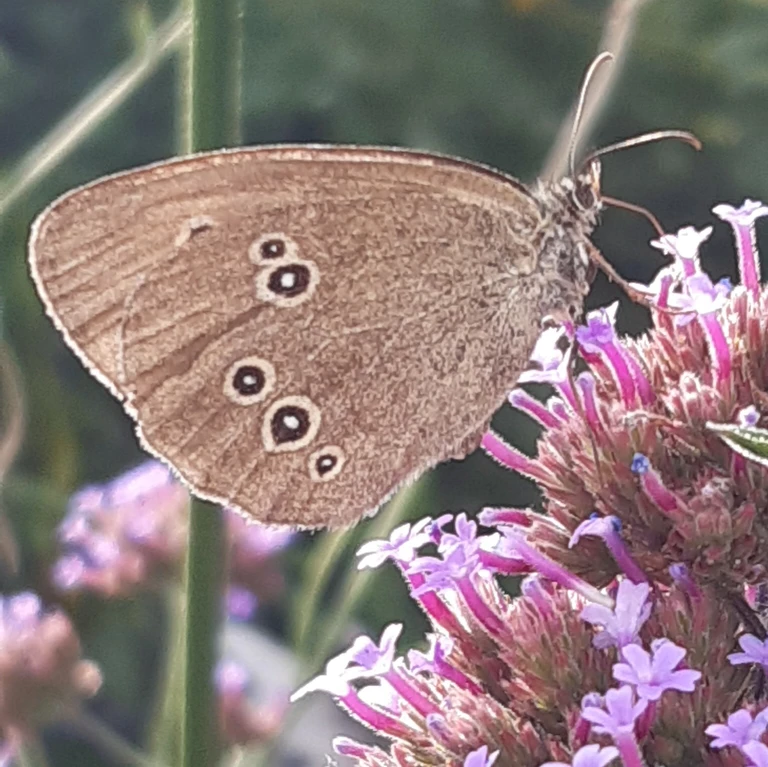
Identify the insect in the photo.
Aphantopus hyperantus
